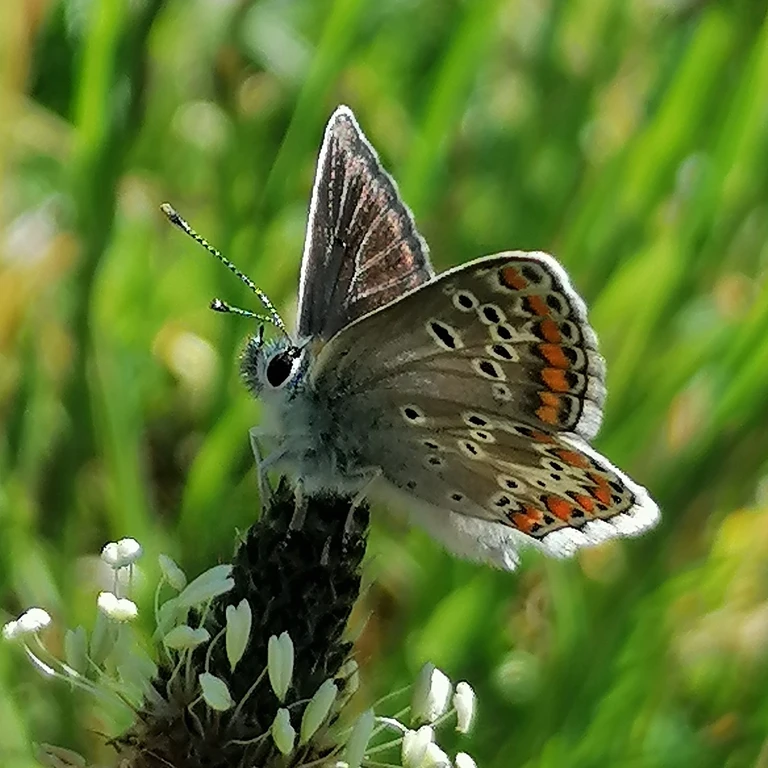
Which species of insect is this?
Aricia agestis/artaxerxes
